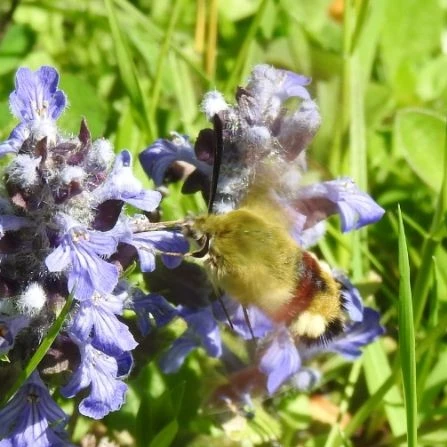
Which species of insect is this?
Hemaris fuciformis
